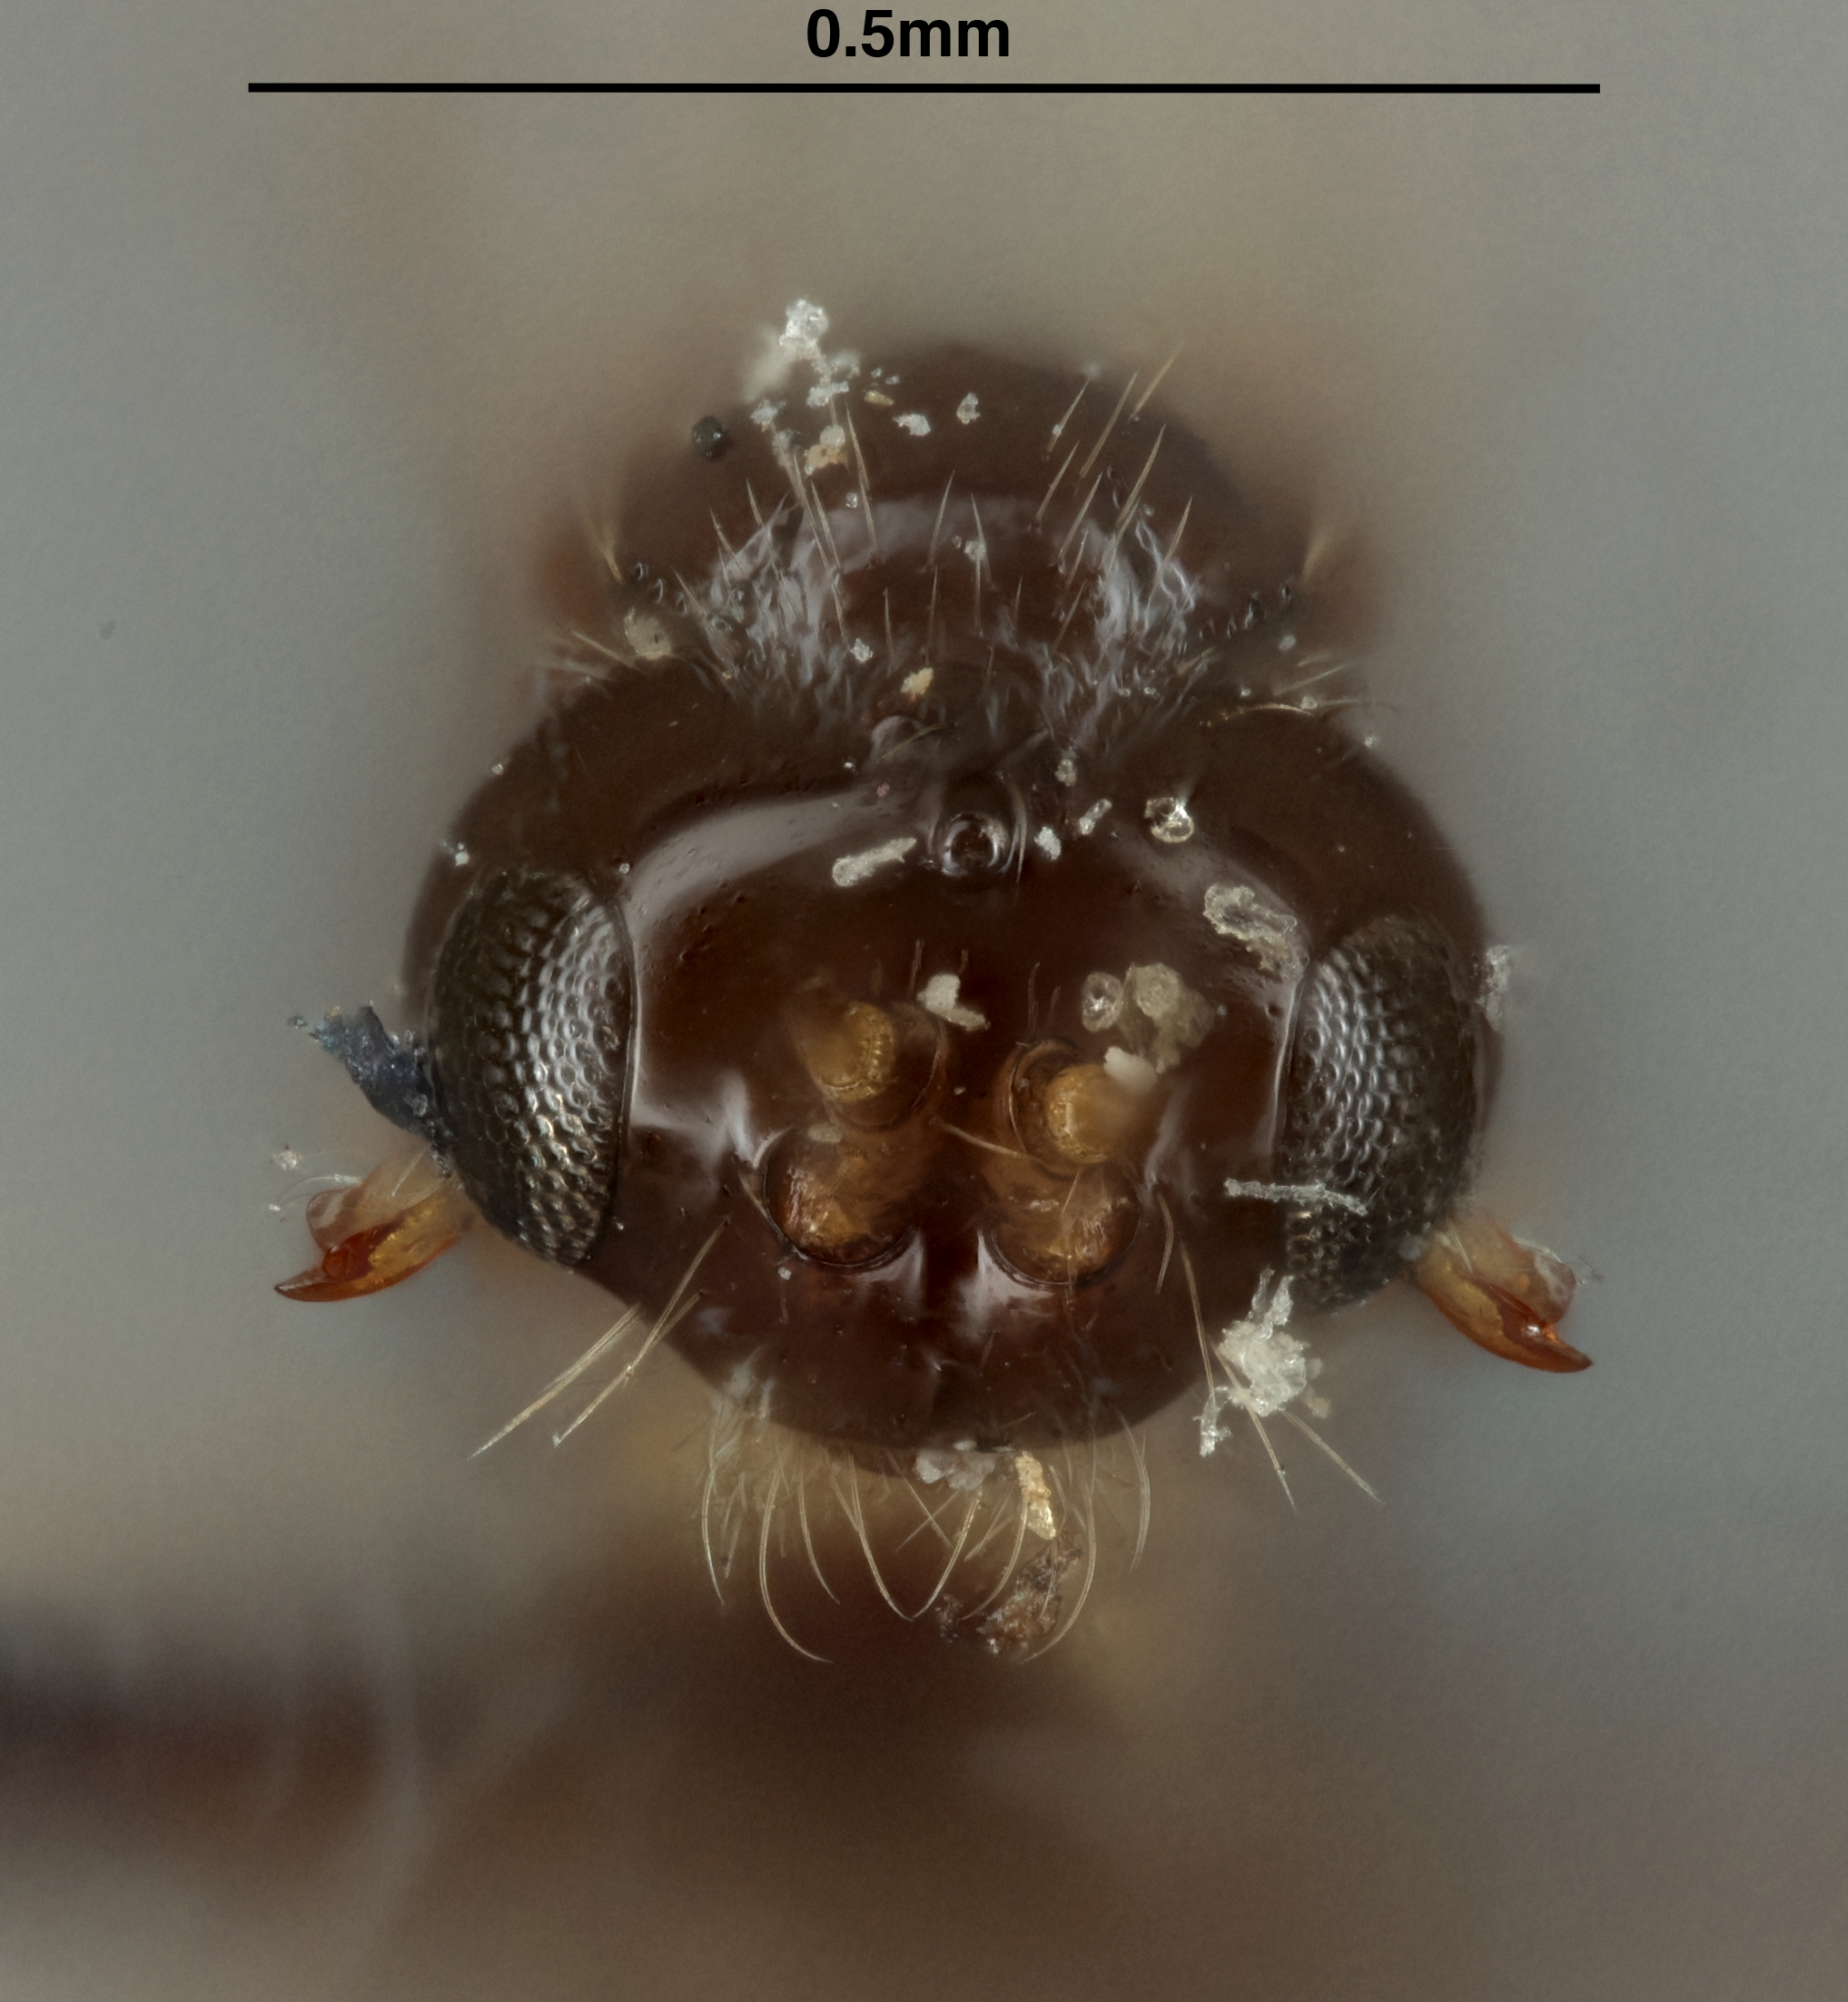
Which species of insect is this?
Aspilota phyllotomae
